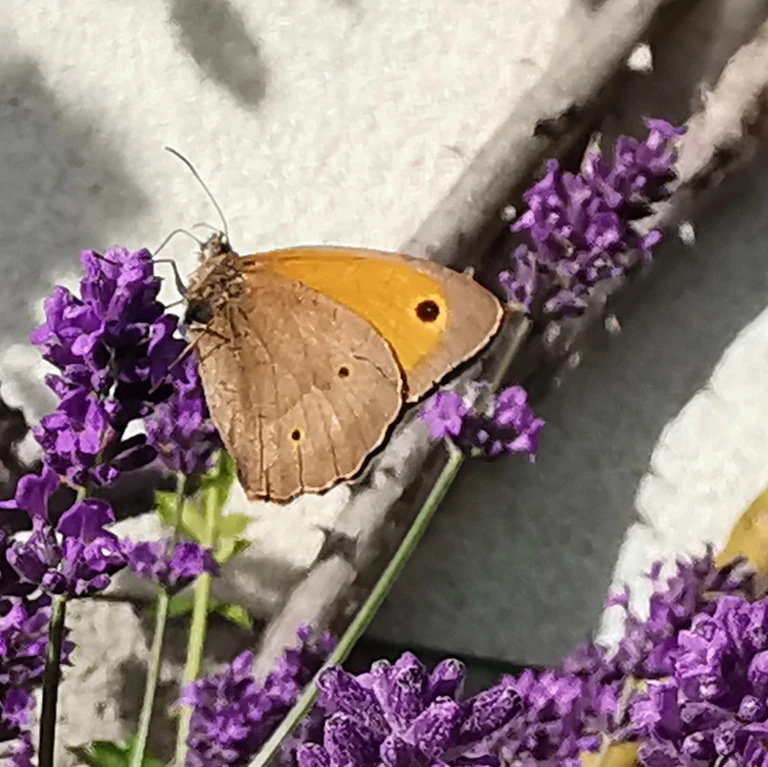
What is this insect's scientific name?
Maniola jurtina
